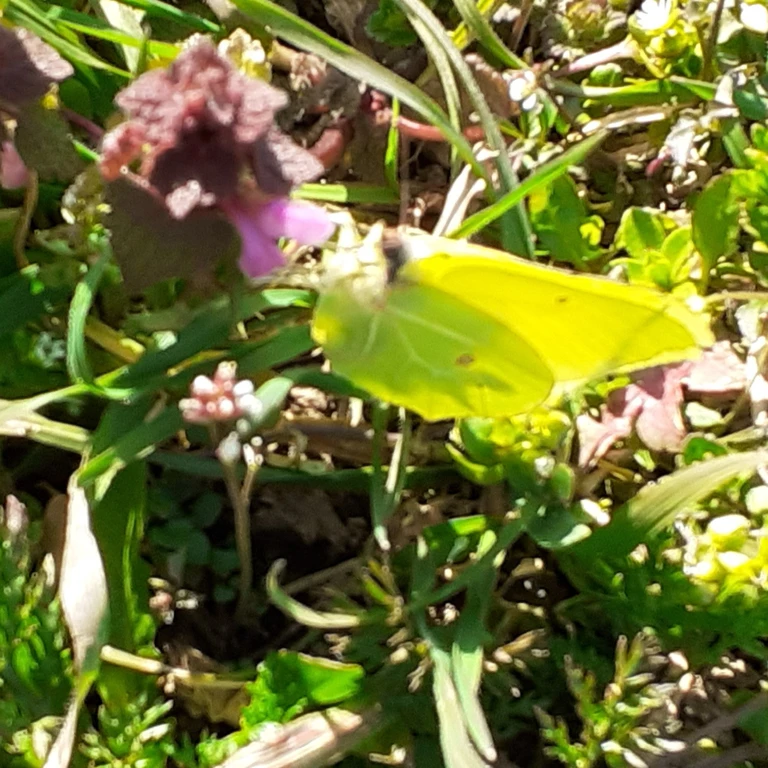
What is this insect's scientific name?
Gonepteryx rhamni
